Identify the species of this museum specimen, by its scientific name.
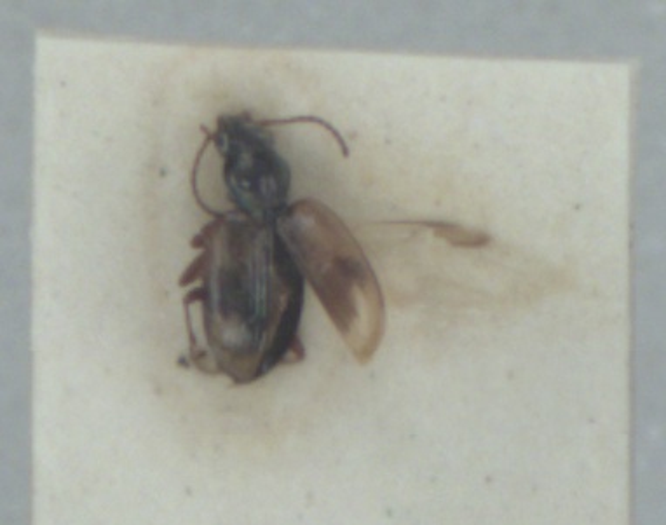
Bembidion pallidipenne
